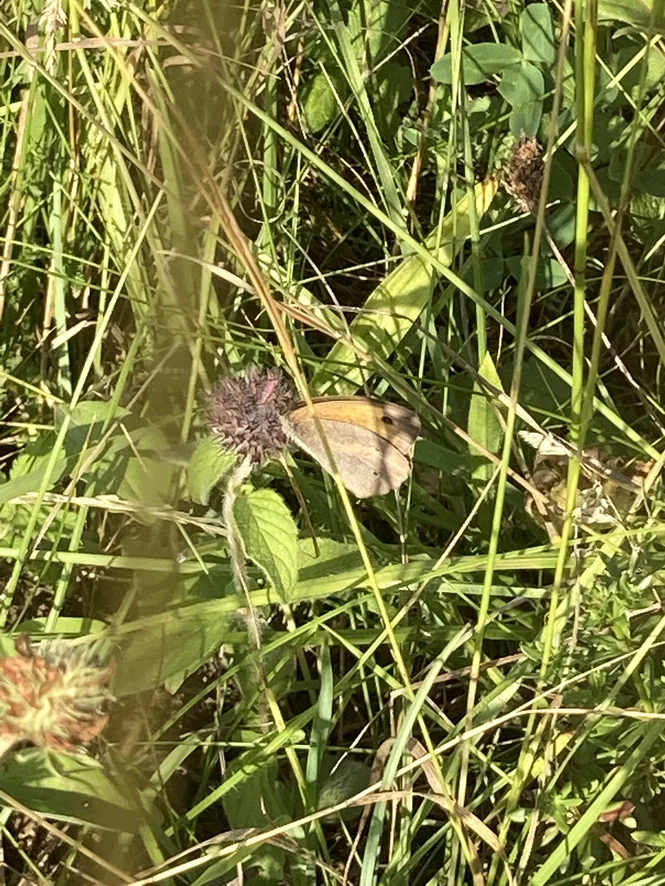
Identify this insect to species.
Maniola jurtina
